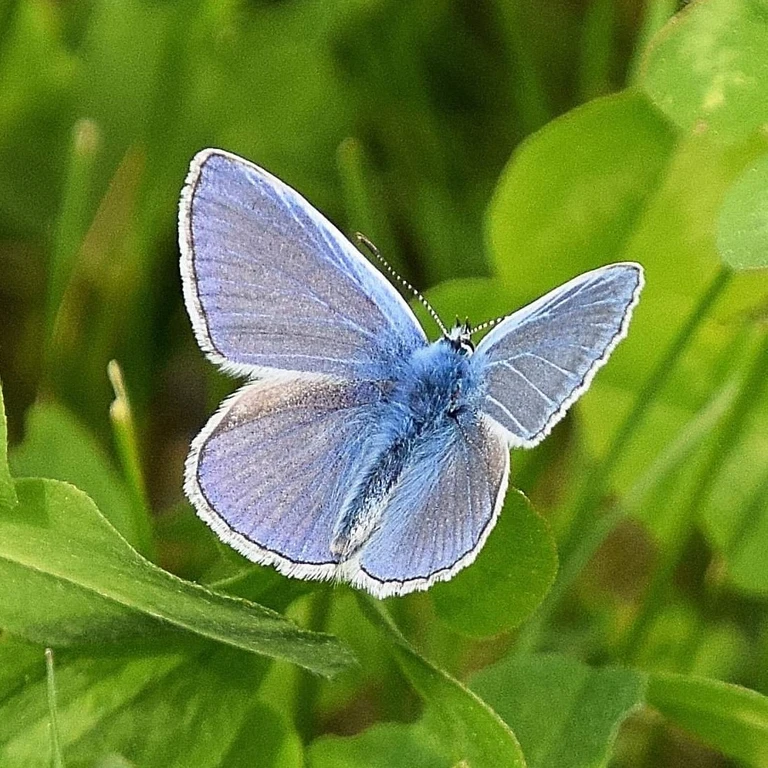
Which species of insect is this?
Polyommatus icarus
